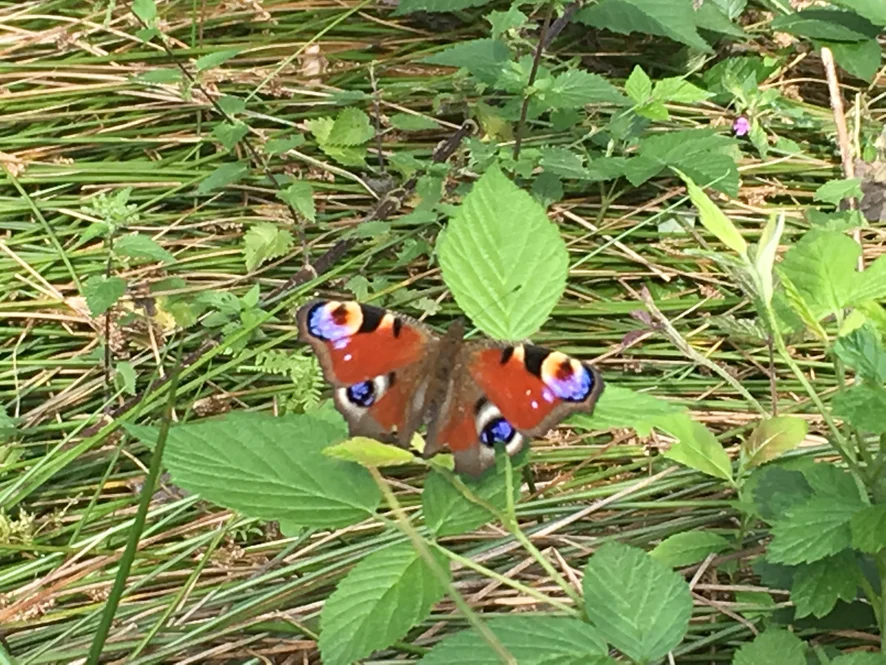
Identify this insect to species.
Aglais io
